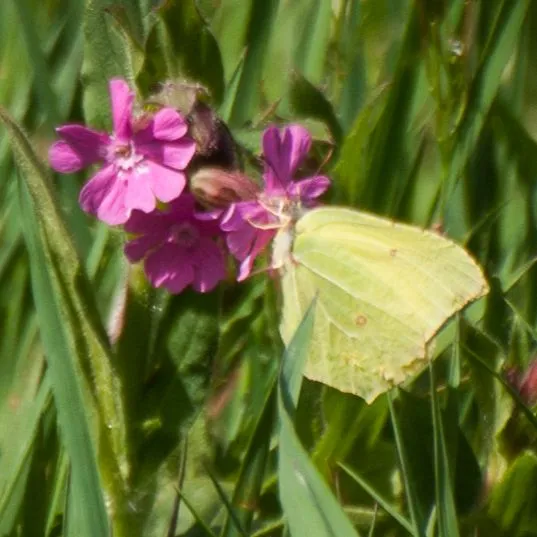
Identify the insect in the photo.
Gonepteryx rhamni
